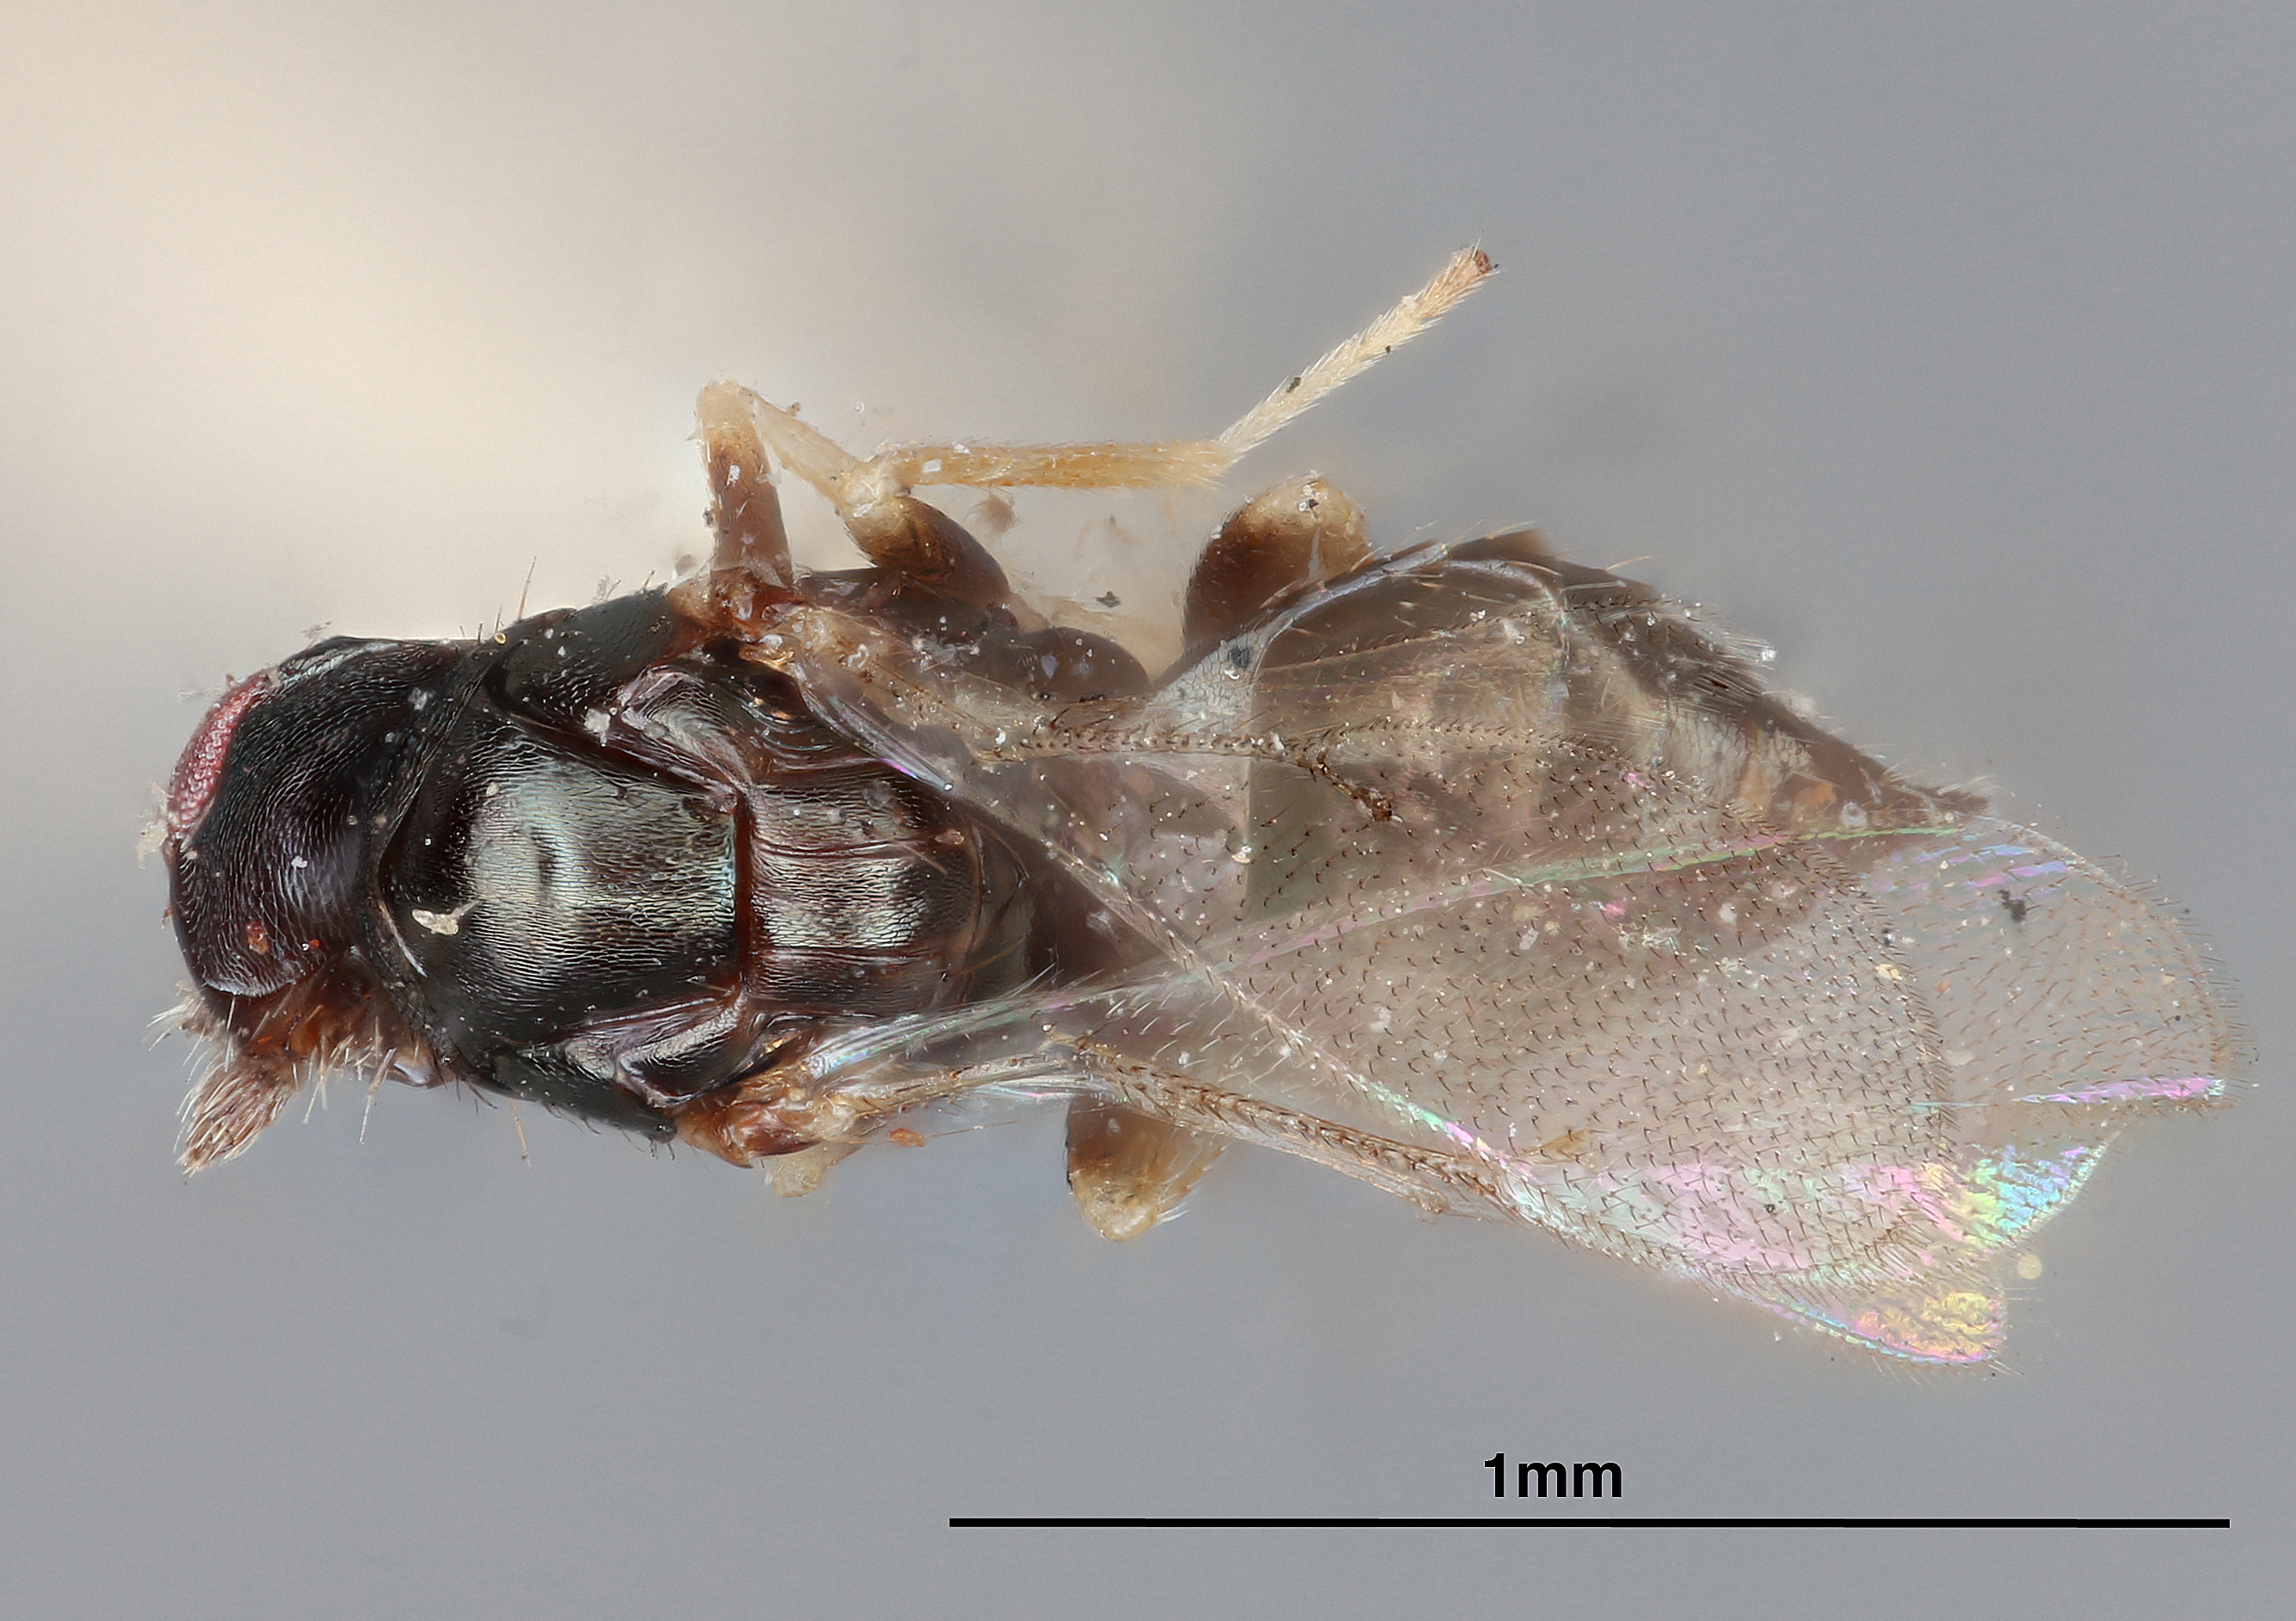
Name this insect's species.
Tetrastichus detrimentosus
